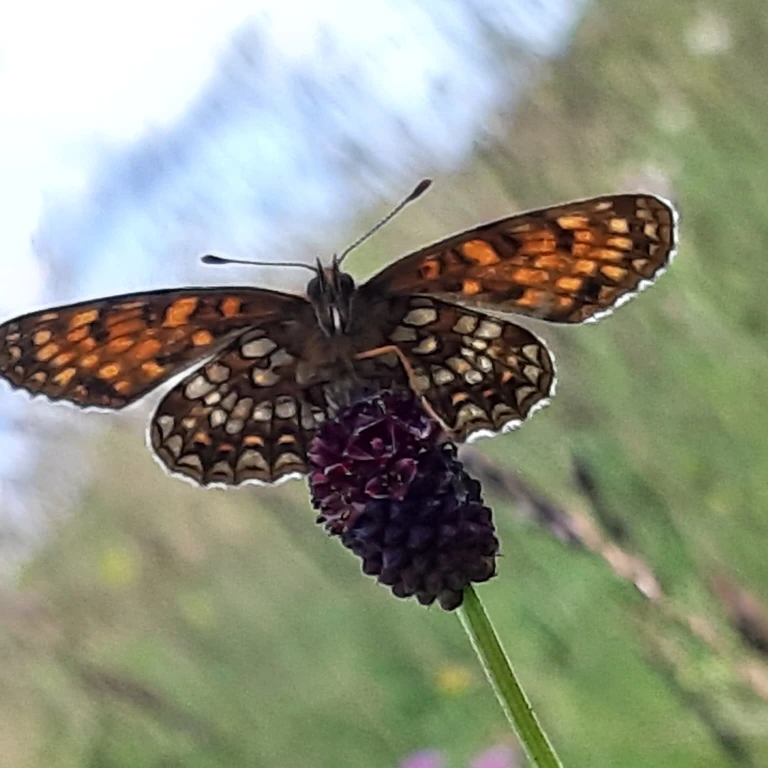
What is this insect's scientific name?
Melitaea diamina
